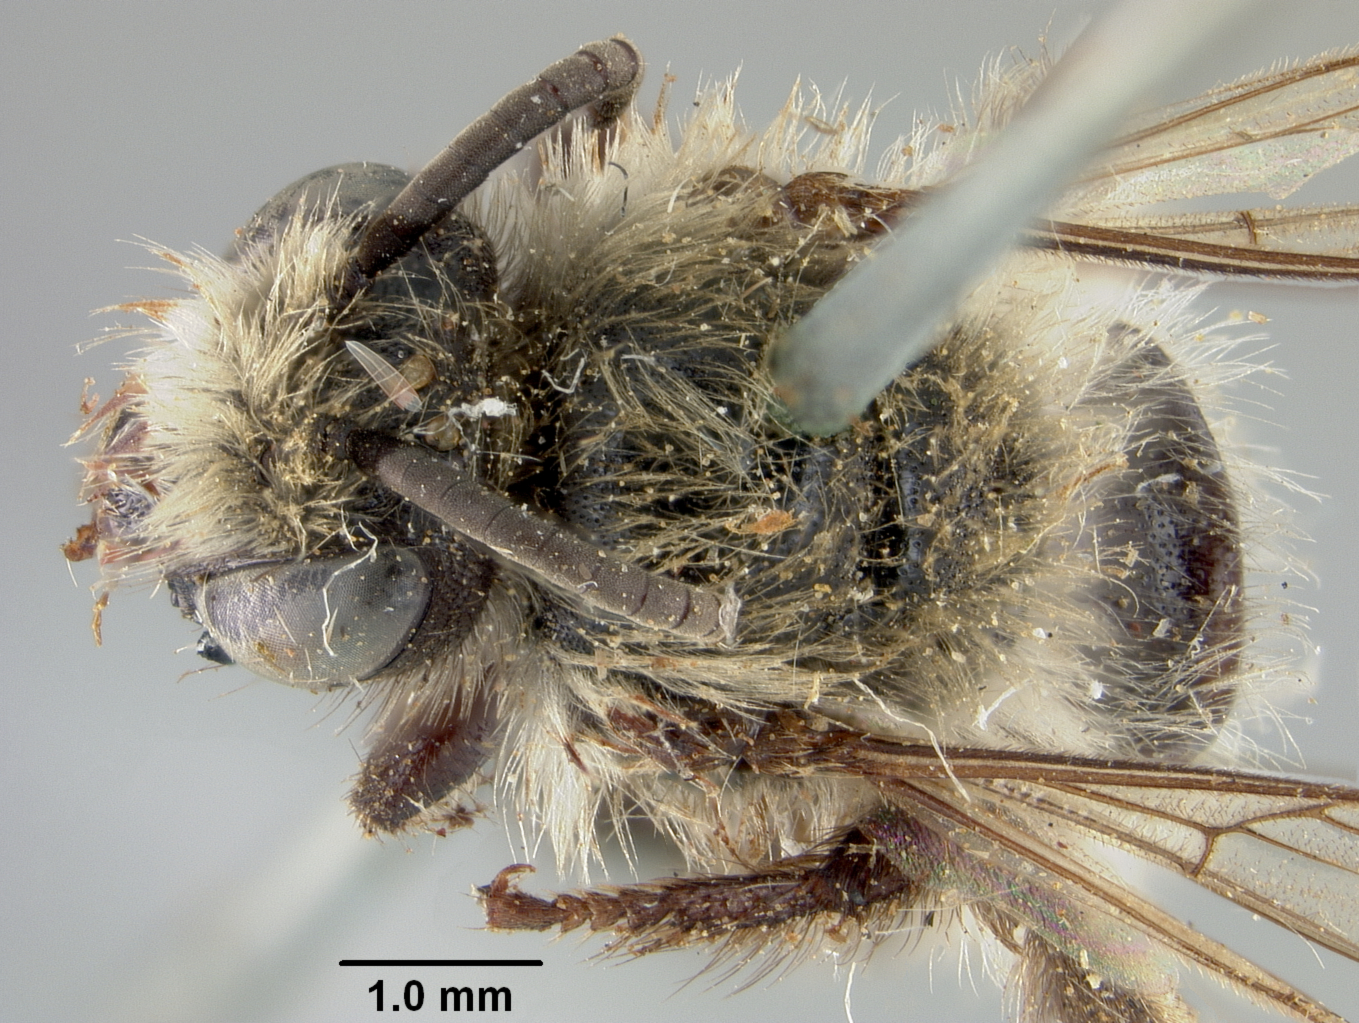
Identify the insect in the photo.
Colletes pascoensis
